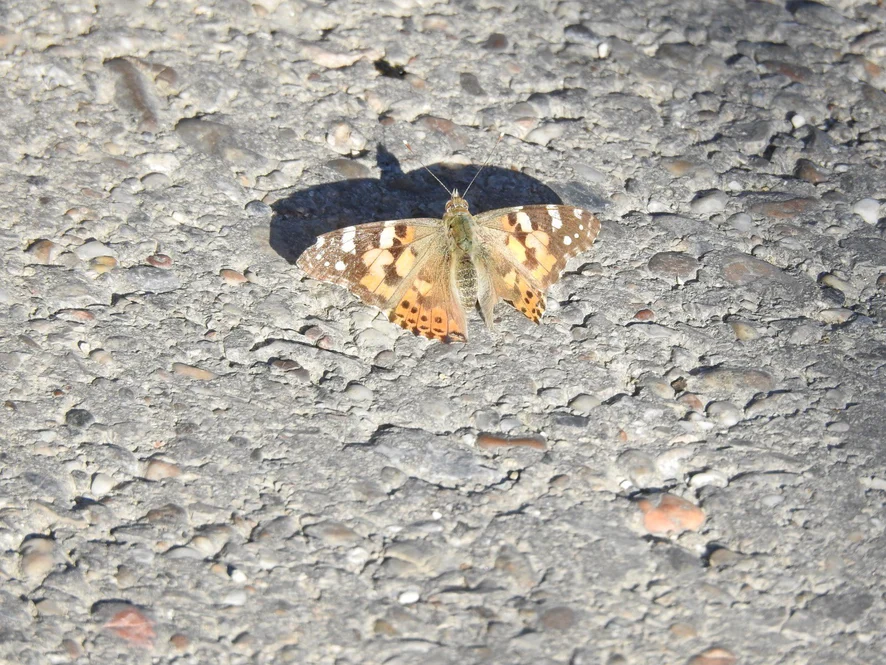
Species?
Vanessa cardui
